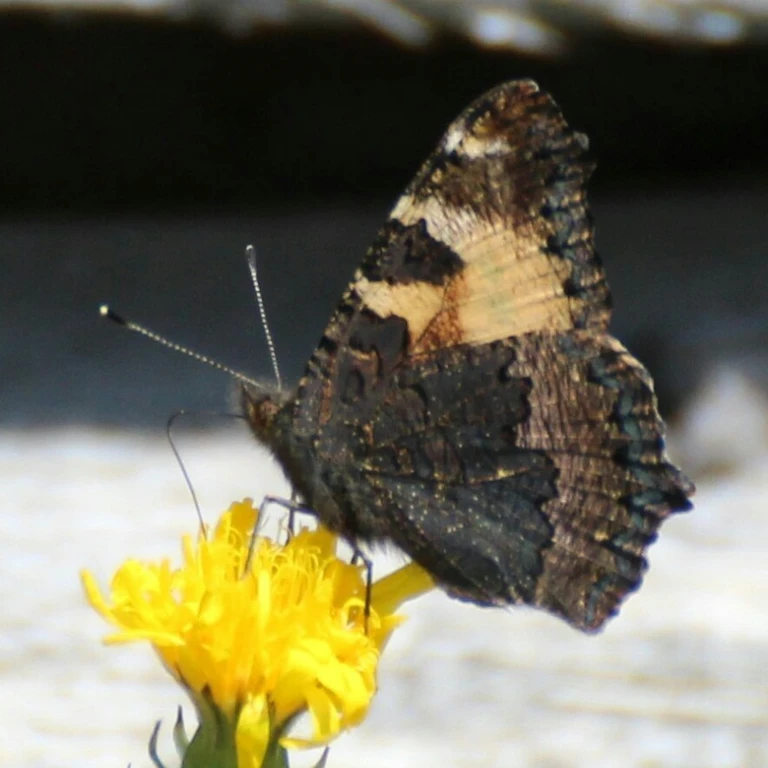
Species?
Aglais urticae
